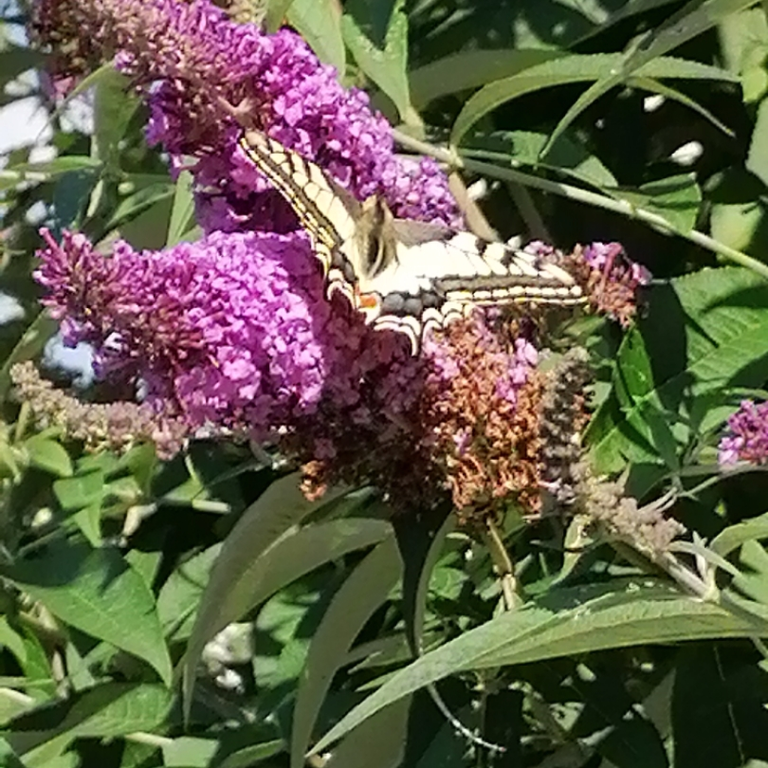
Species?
Papilio machaon
